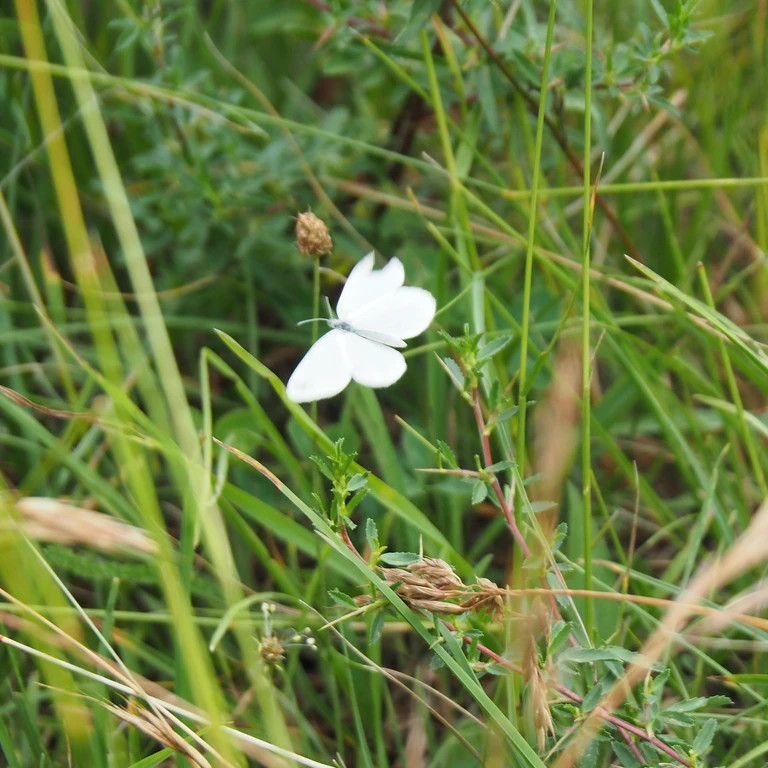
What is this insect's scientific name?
Leptidea sinapis/juvernica
